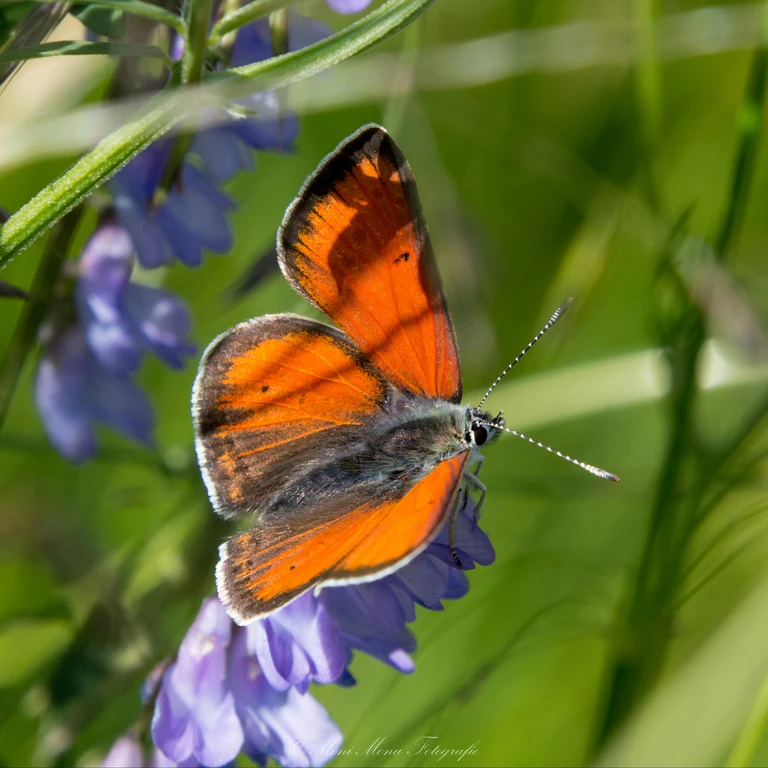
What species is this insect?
Lycaena hippothoe (also Palaeochrysophanus hippothoe)
